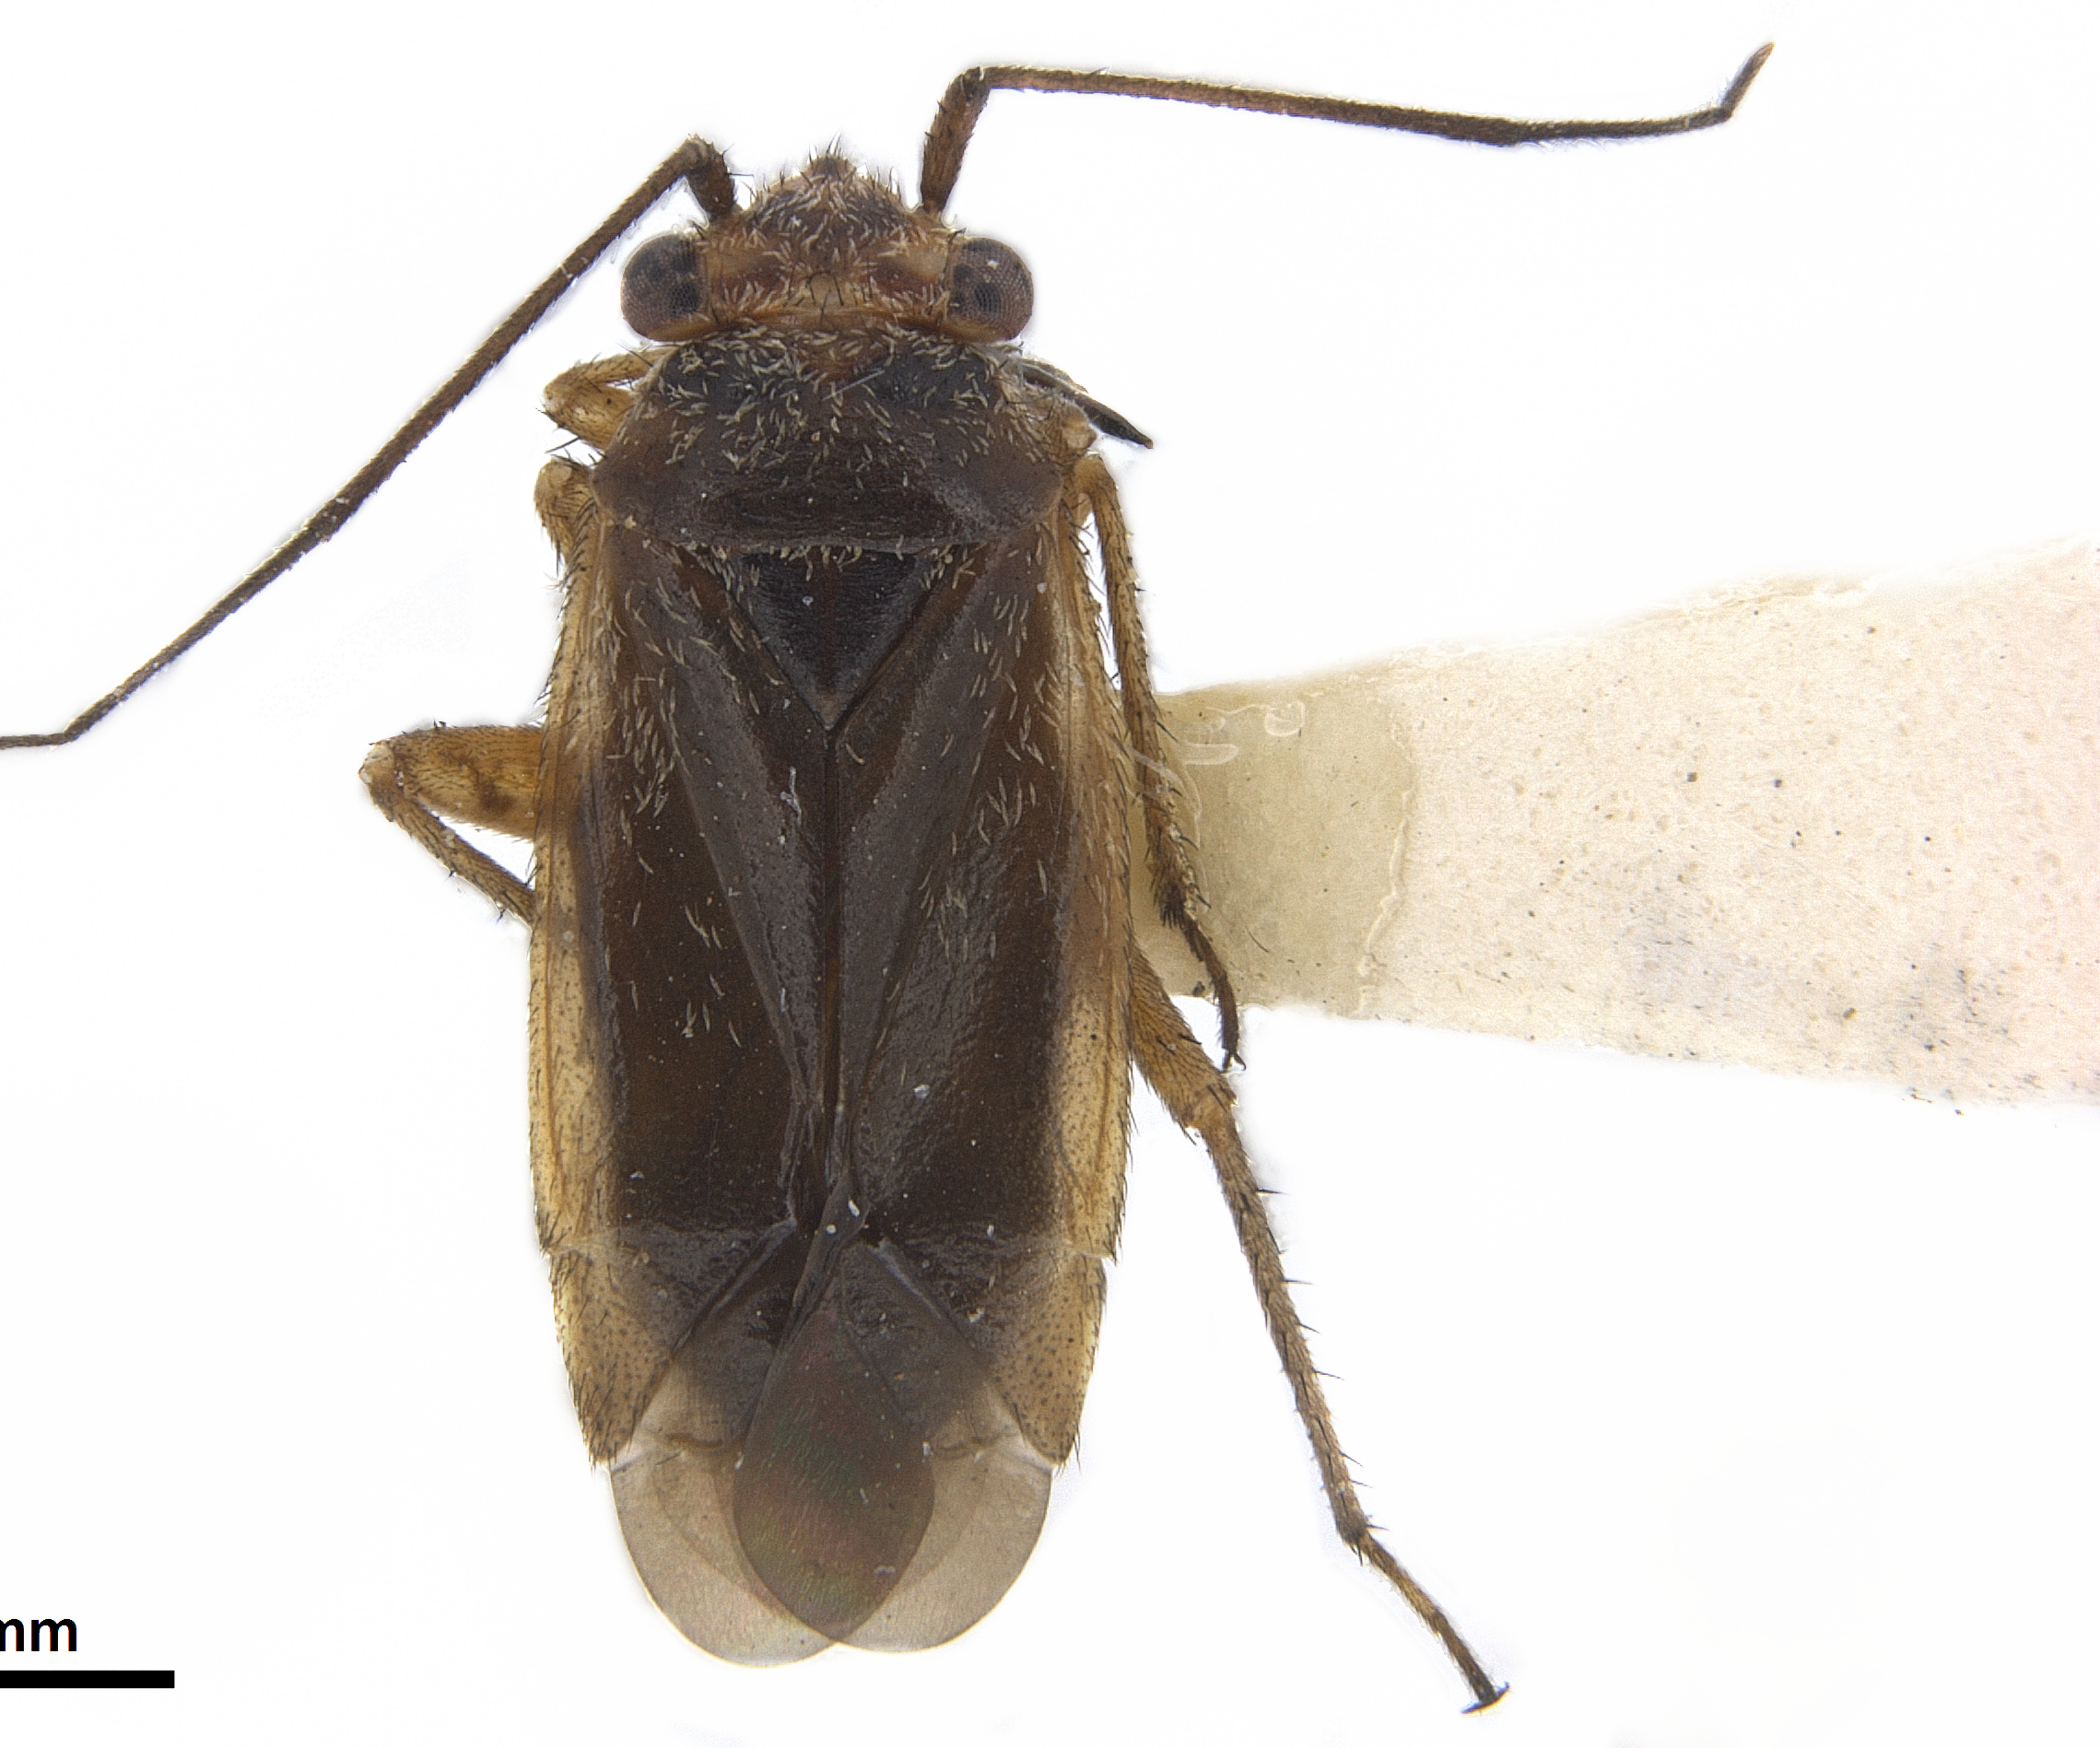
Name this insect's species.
Biobiocoris setosus
